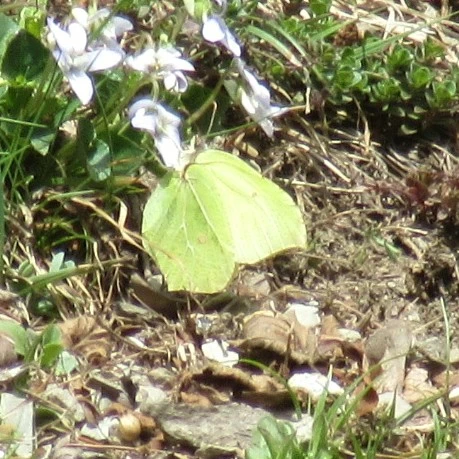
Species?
Gonepteryx rhamni
